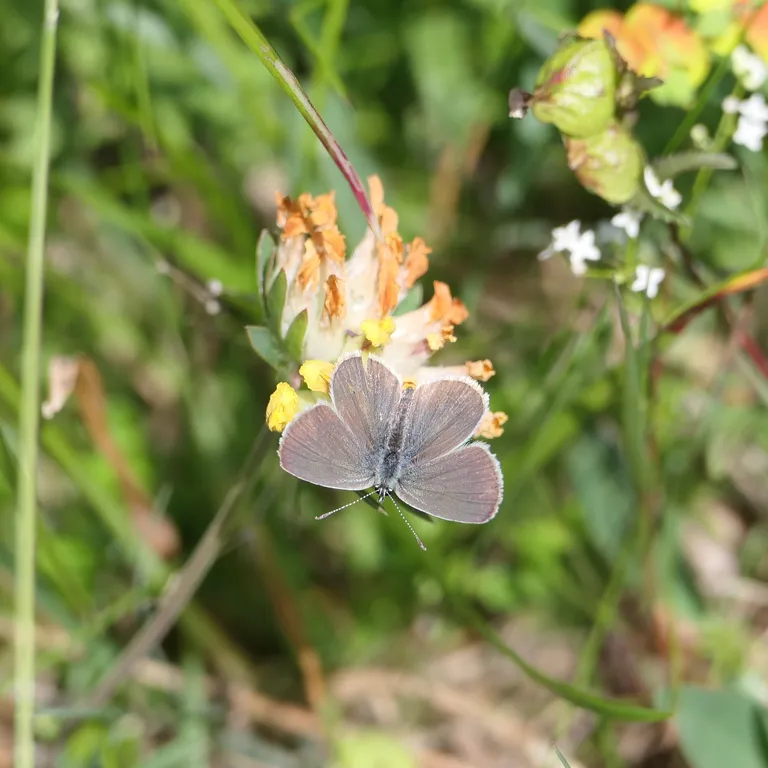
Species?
Cupido minimus
